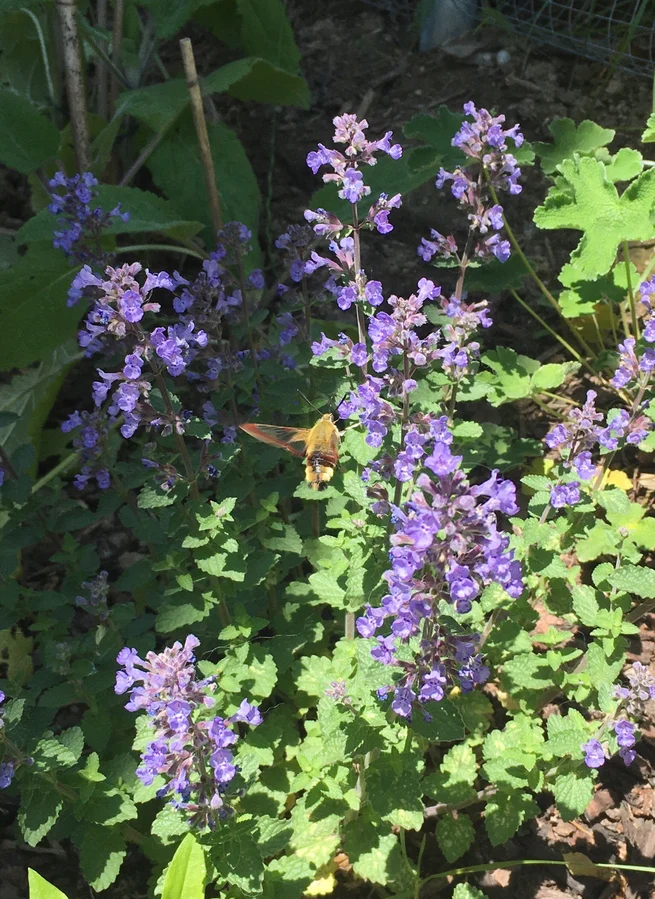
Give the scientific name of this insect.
Hemaris fuciformis
